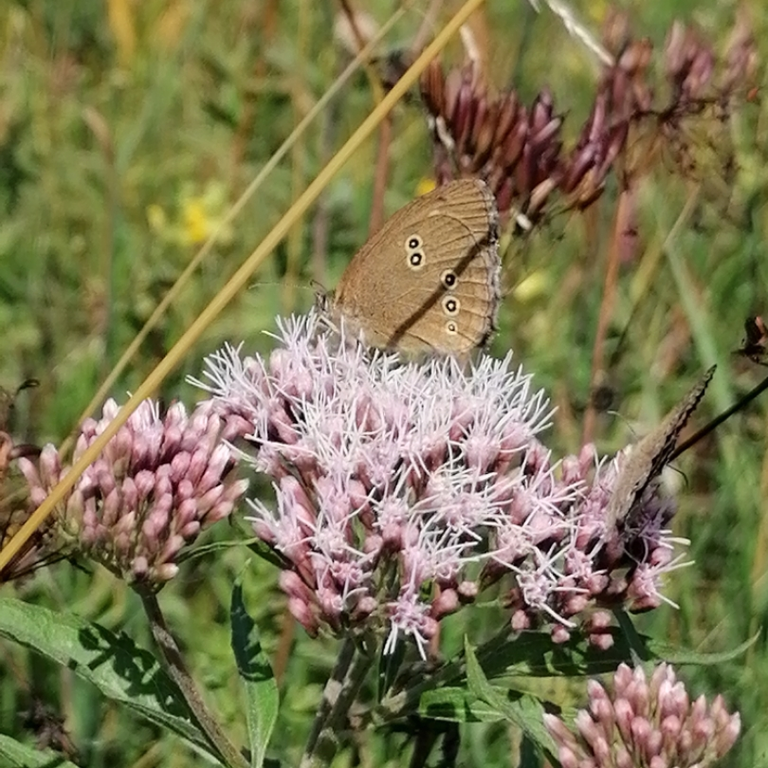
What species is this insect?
Aphantopus hyperantus
